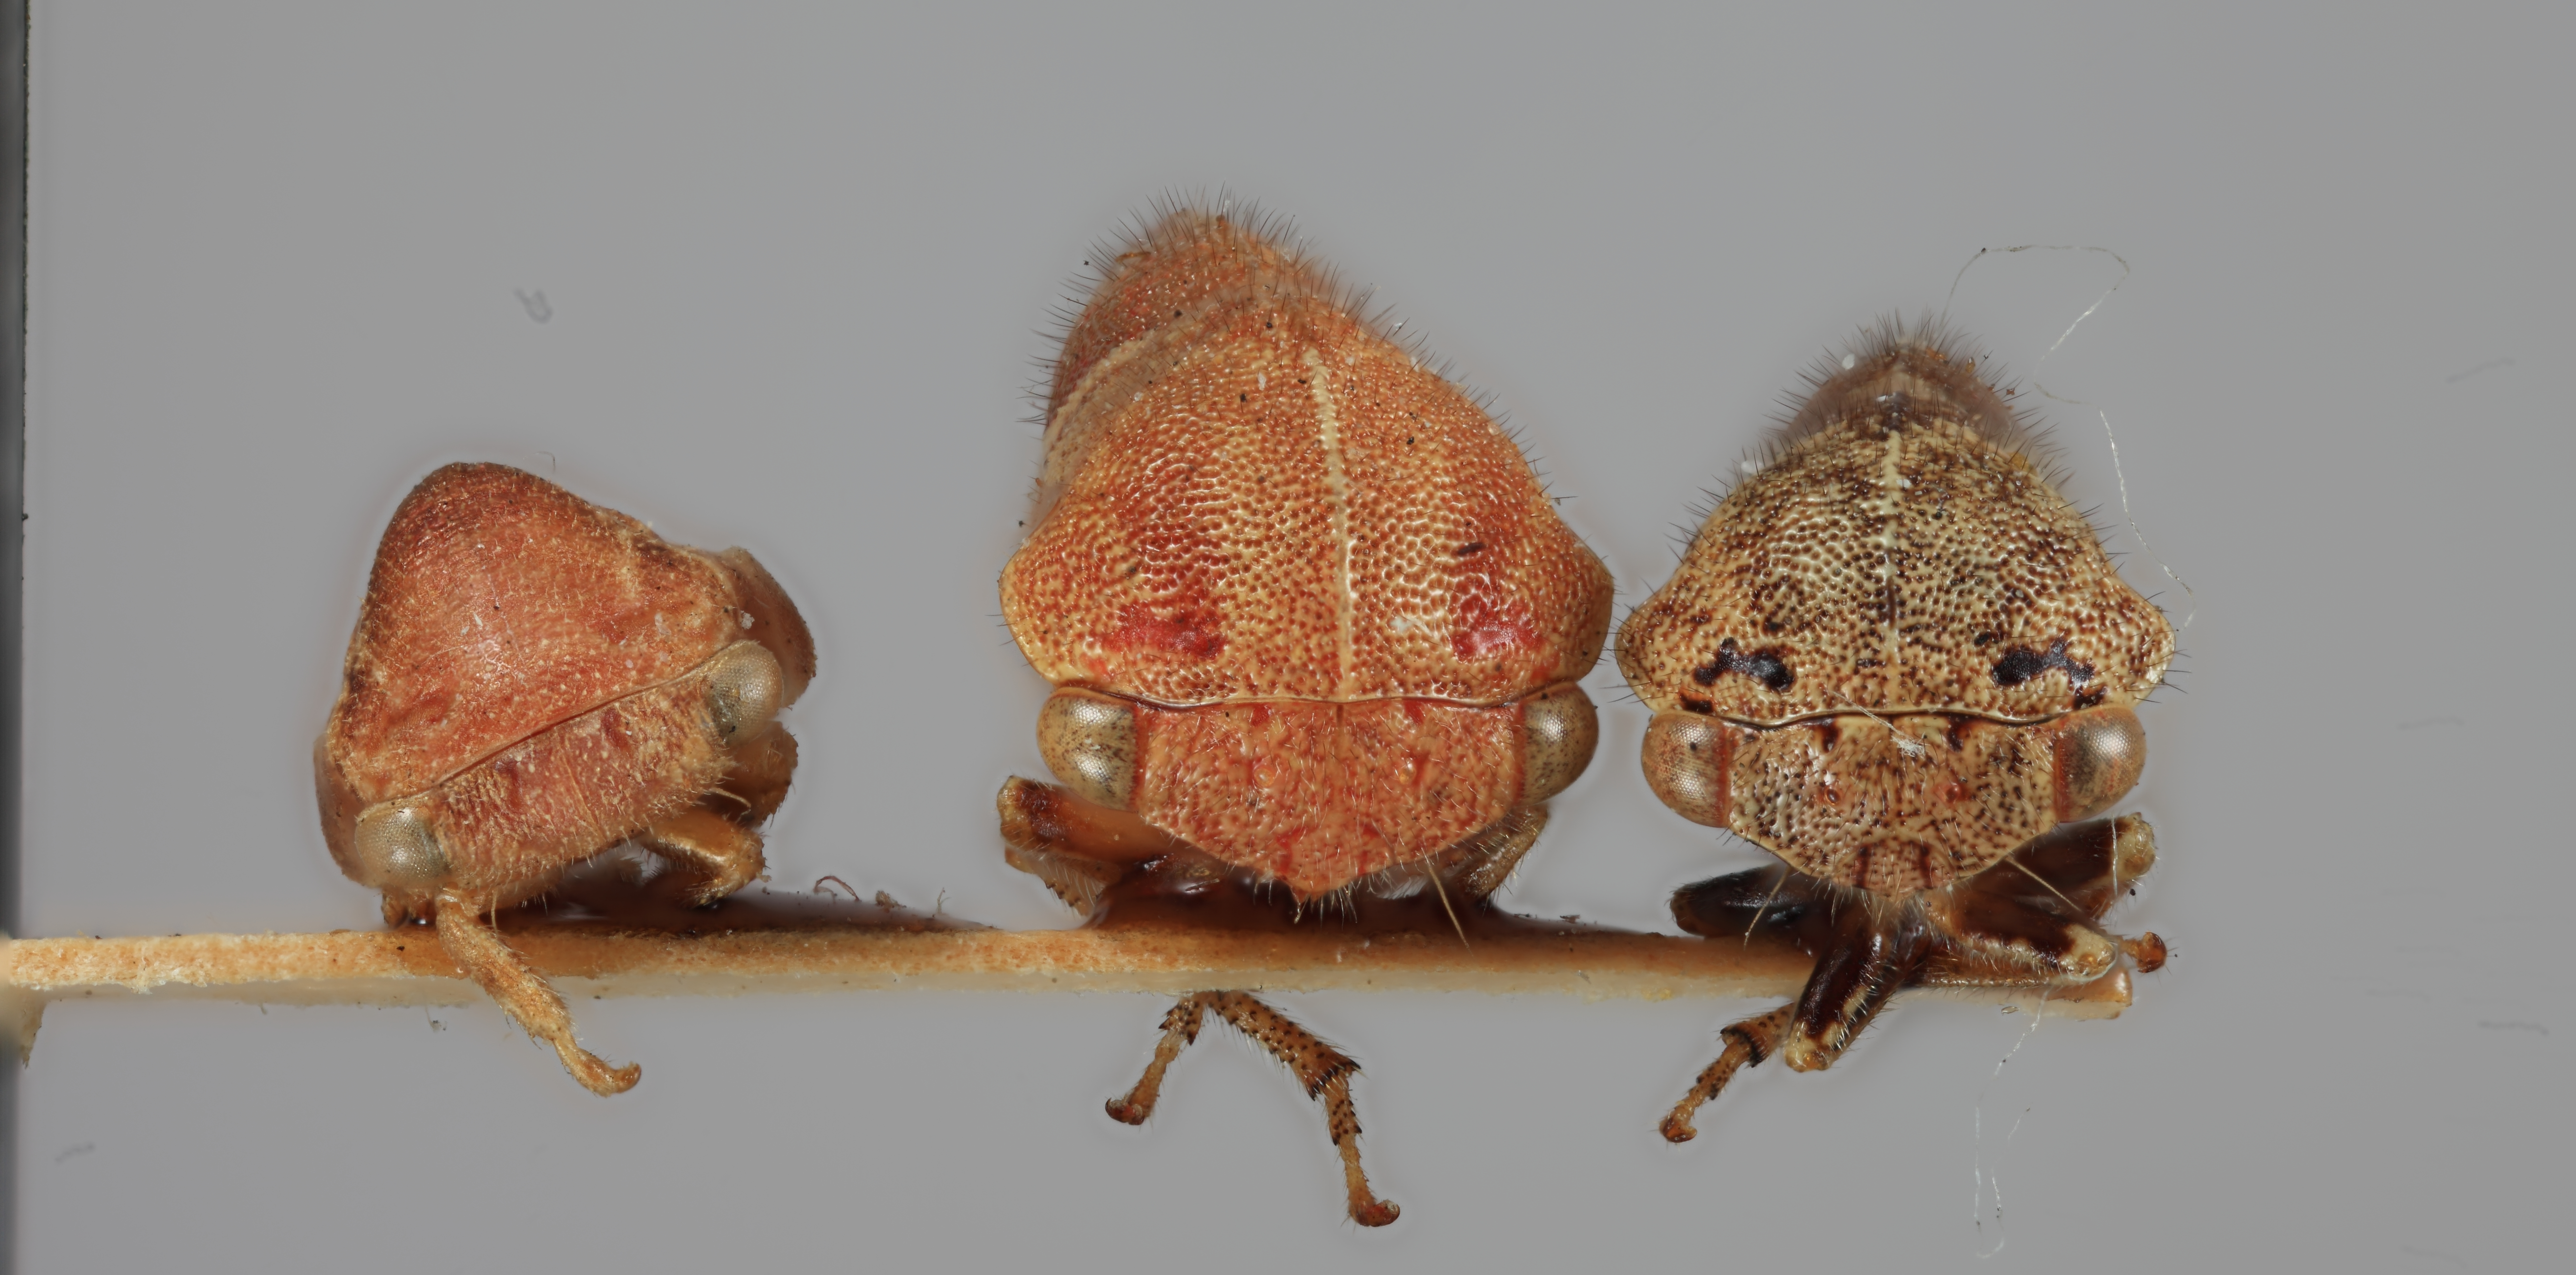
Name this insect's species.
Ophiderma infantilis
